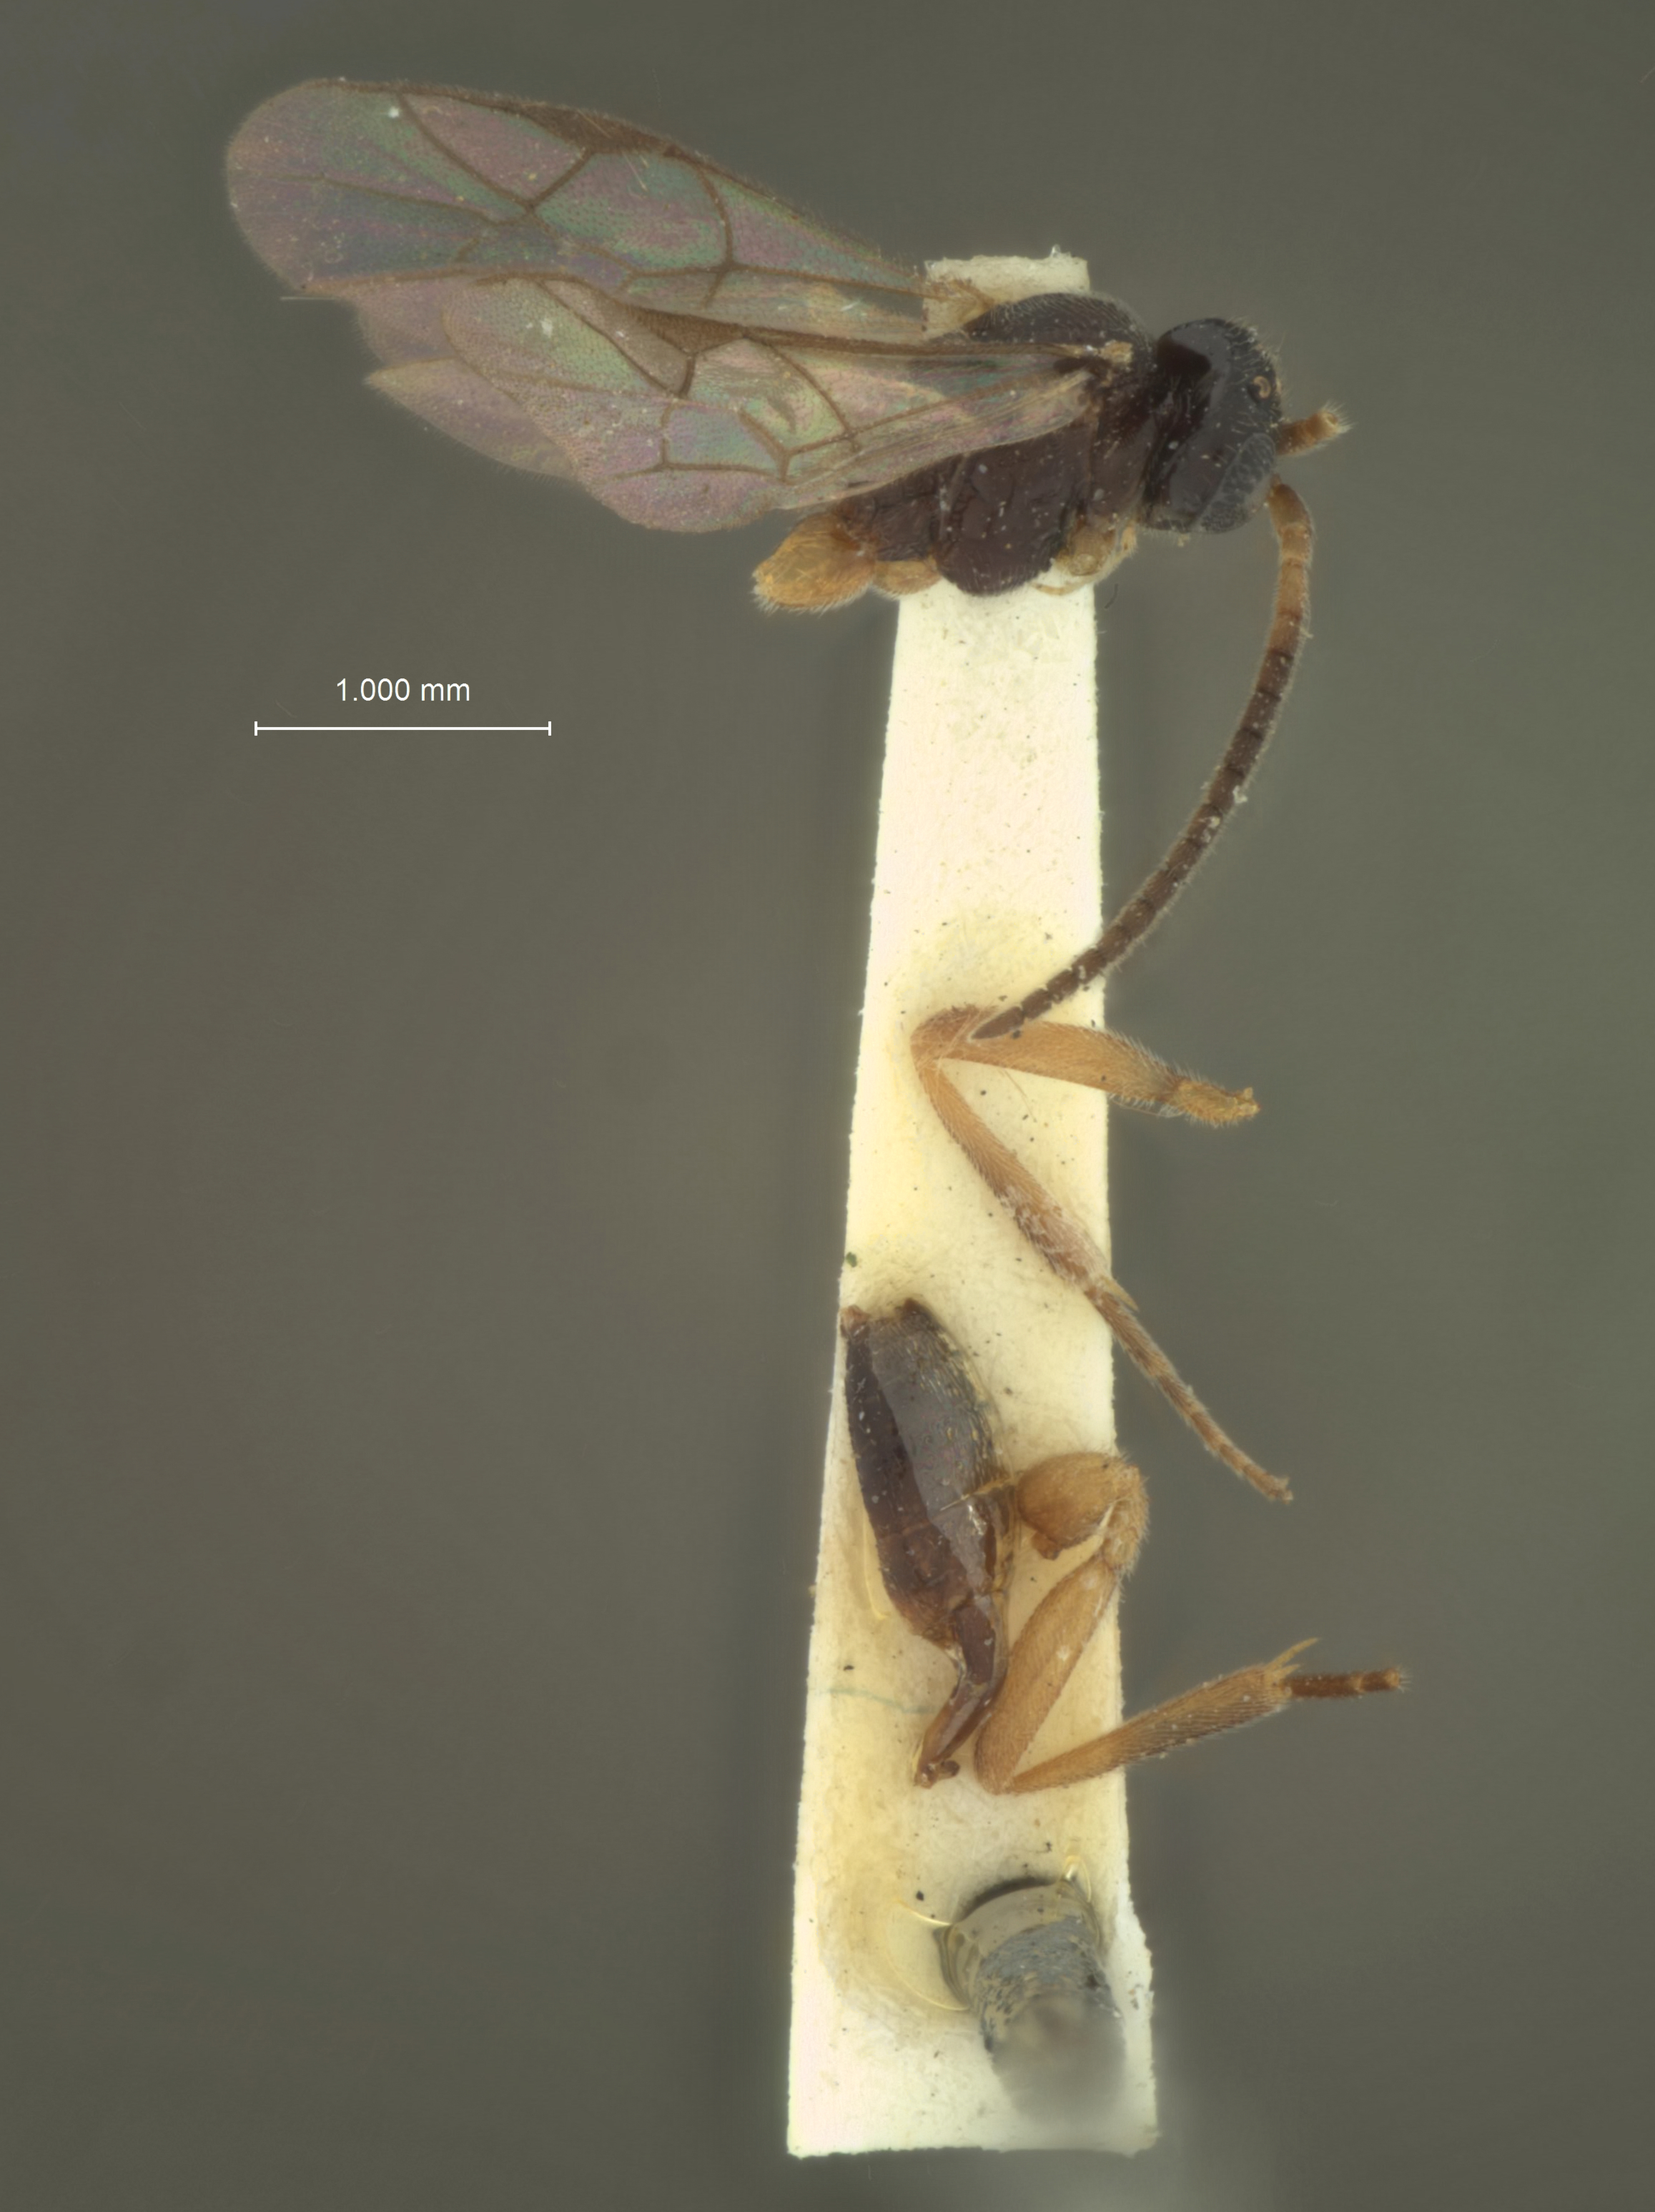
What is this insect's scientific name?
Orthopelma erythropa
